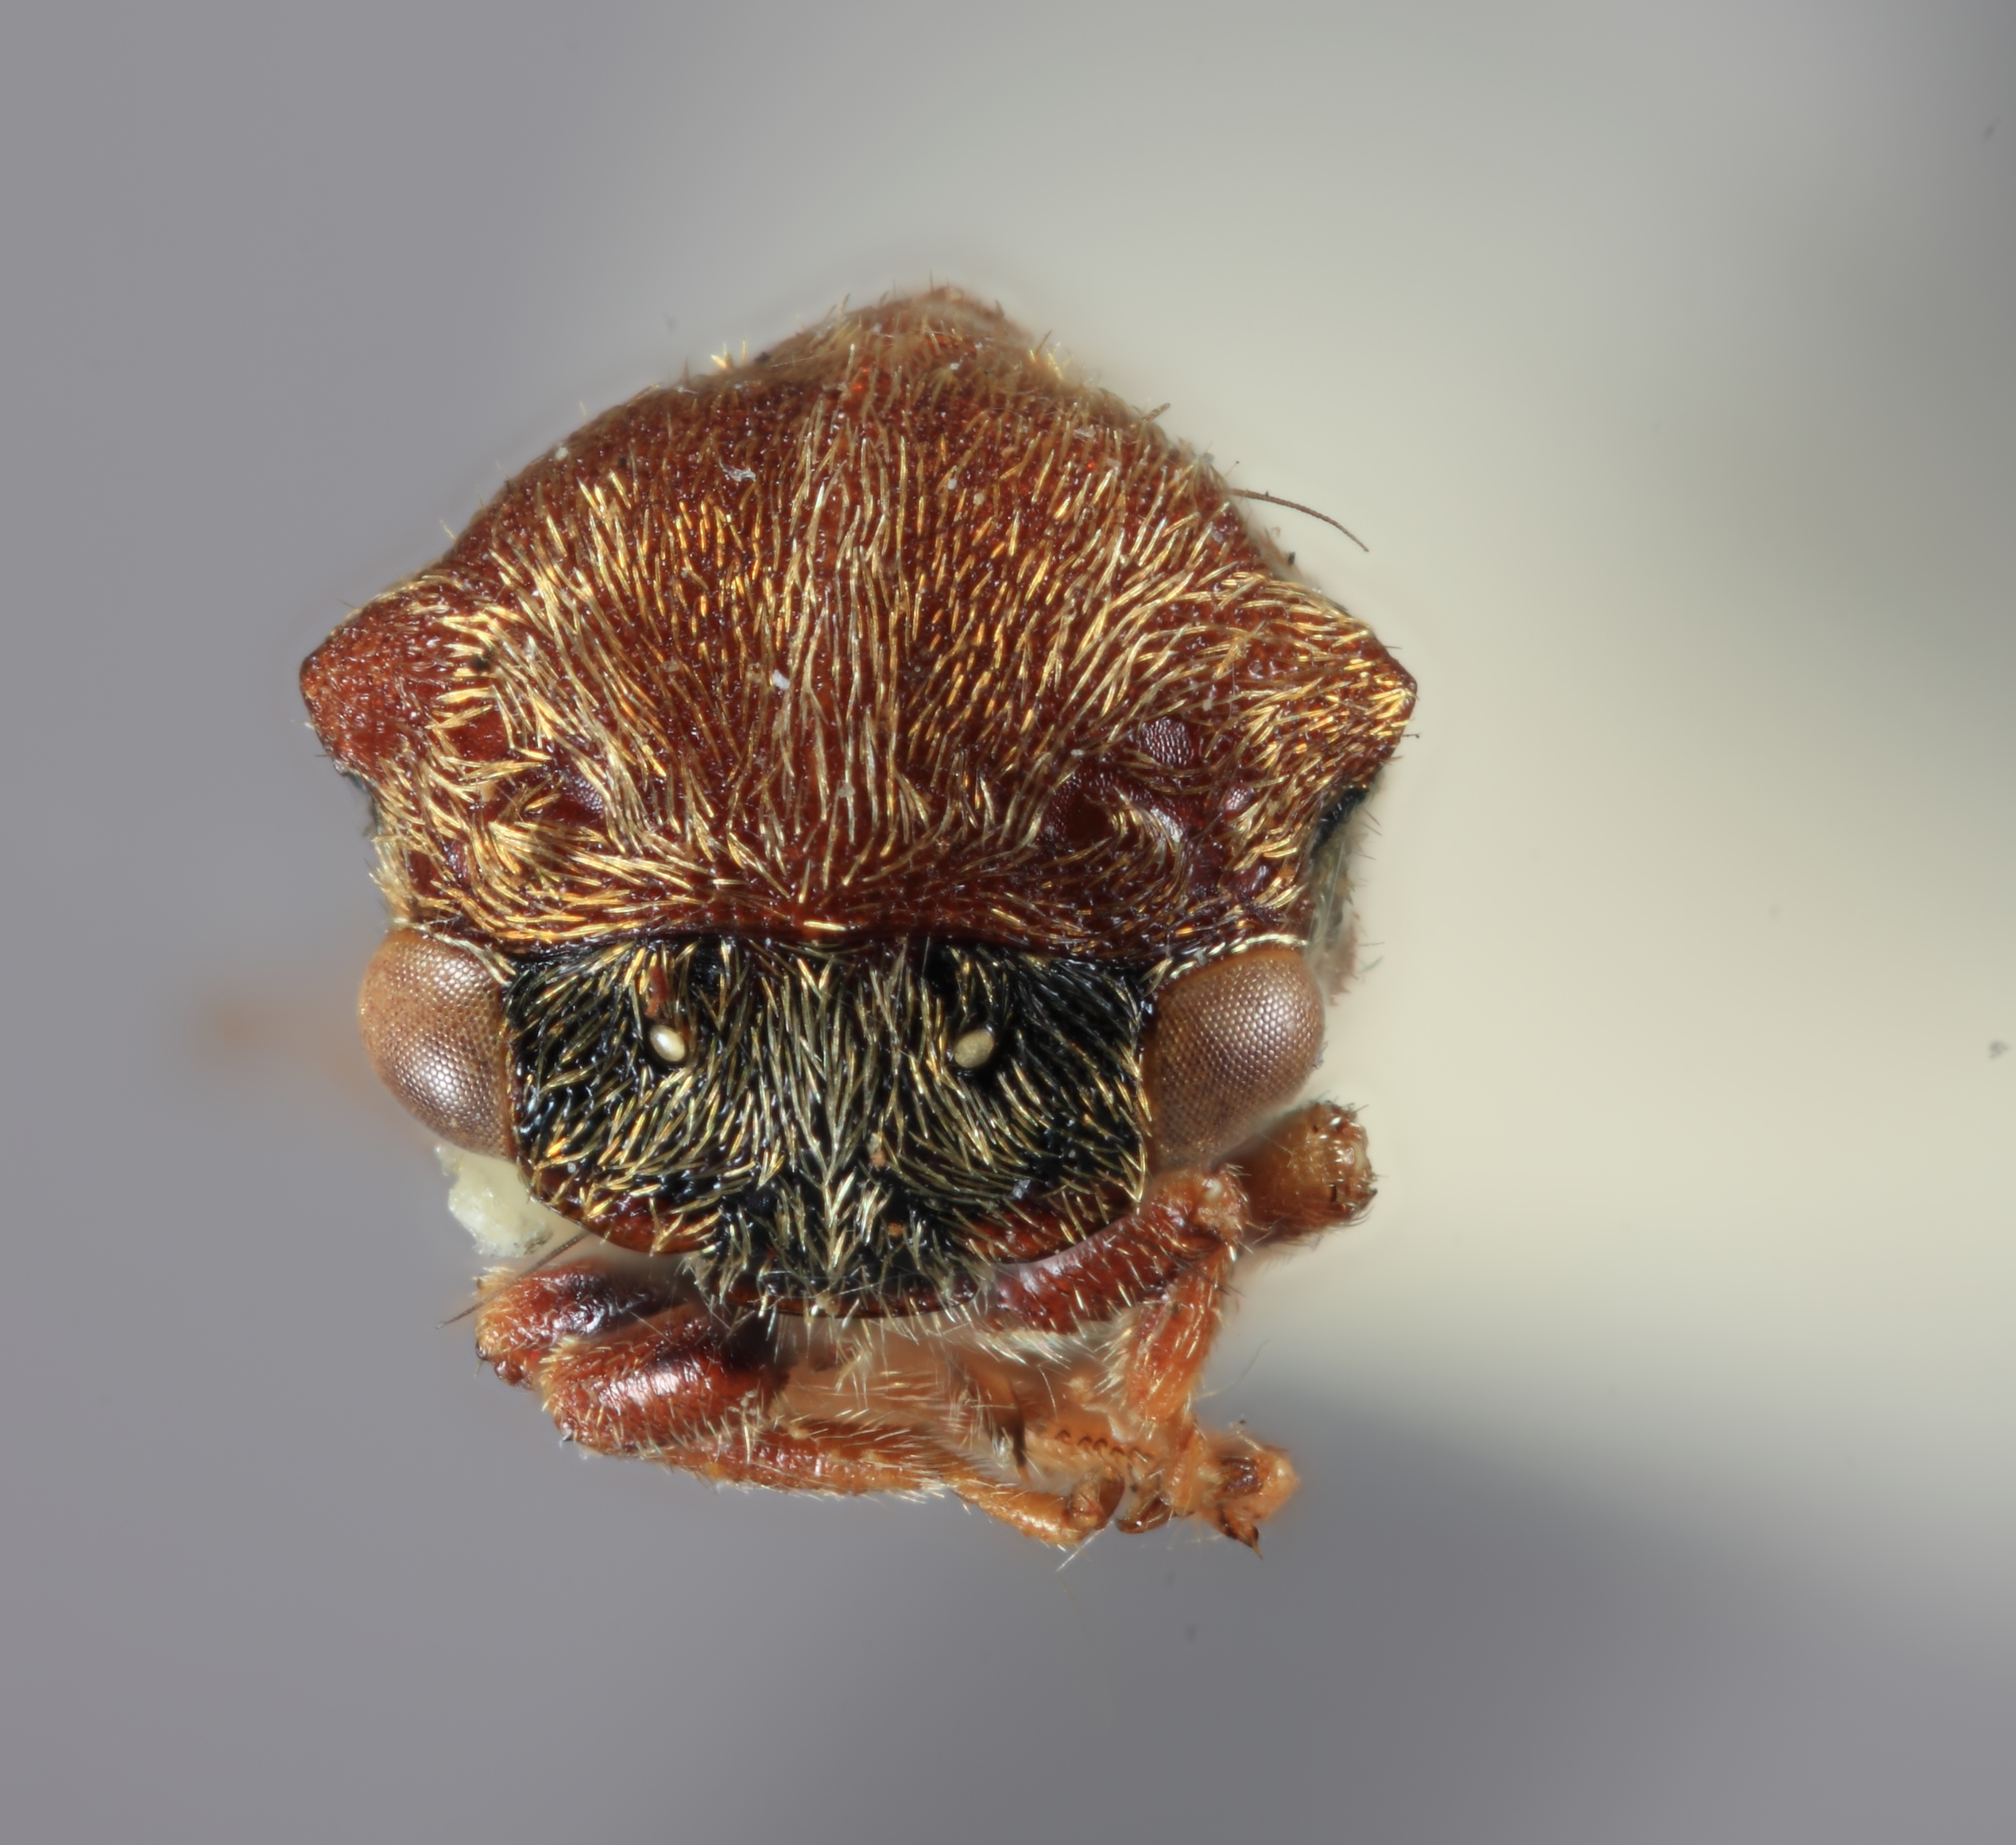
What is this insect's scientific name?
Gargara tonkini
